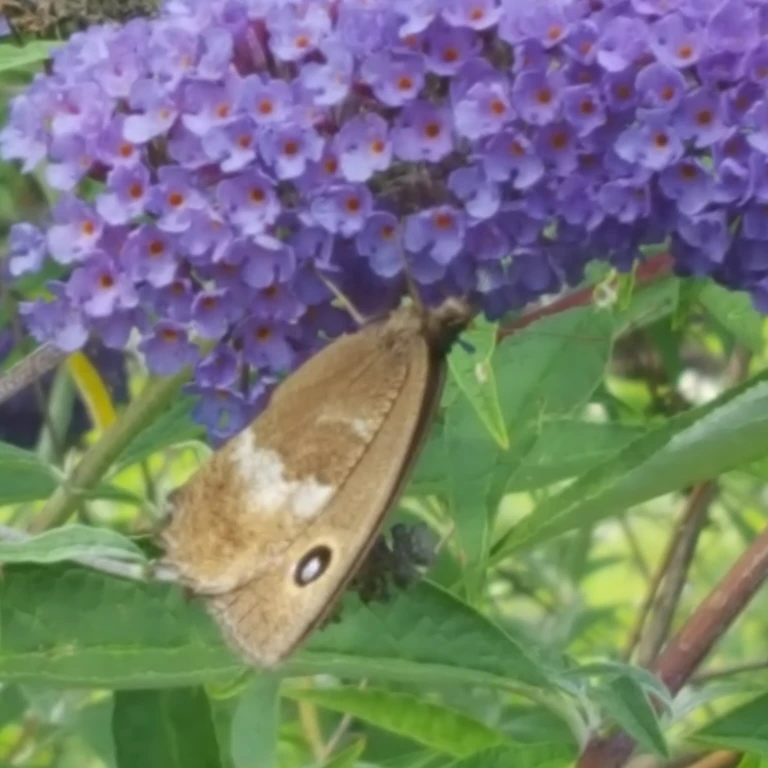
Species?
Minois dryas
